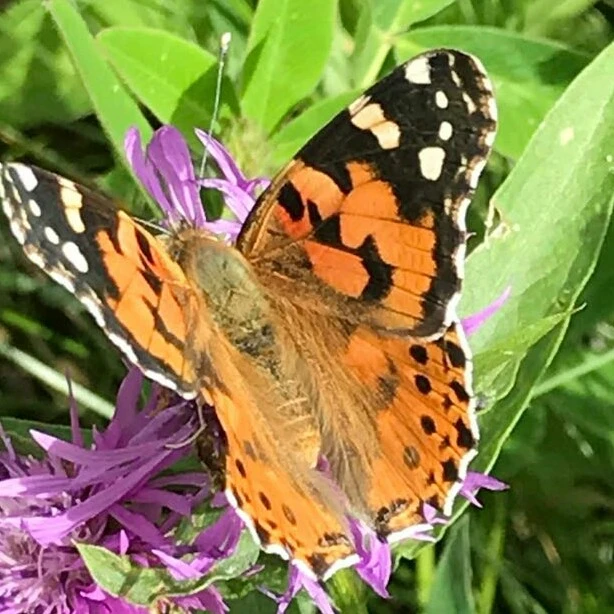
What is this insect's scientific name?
Vanessa cardui
